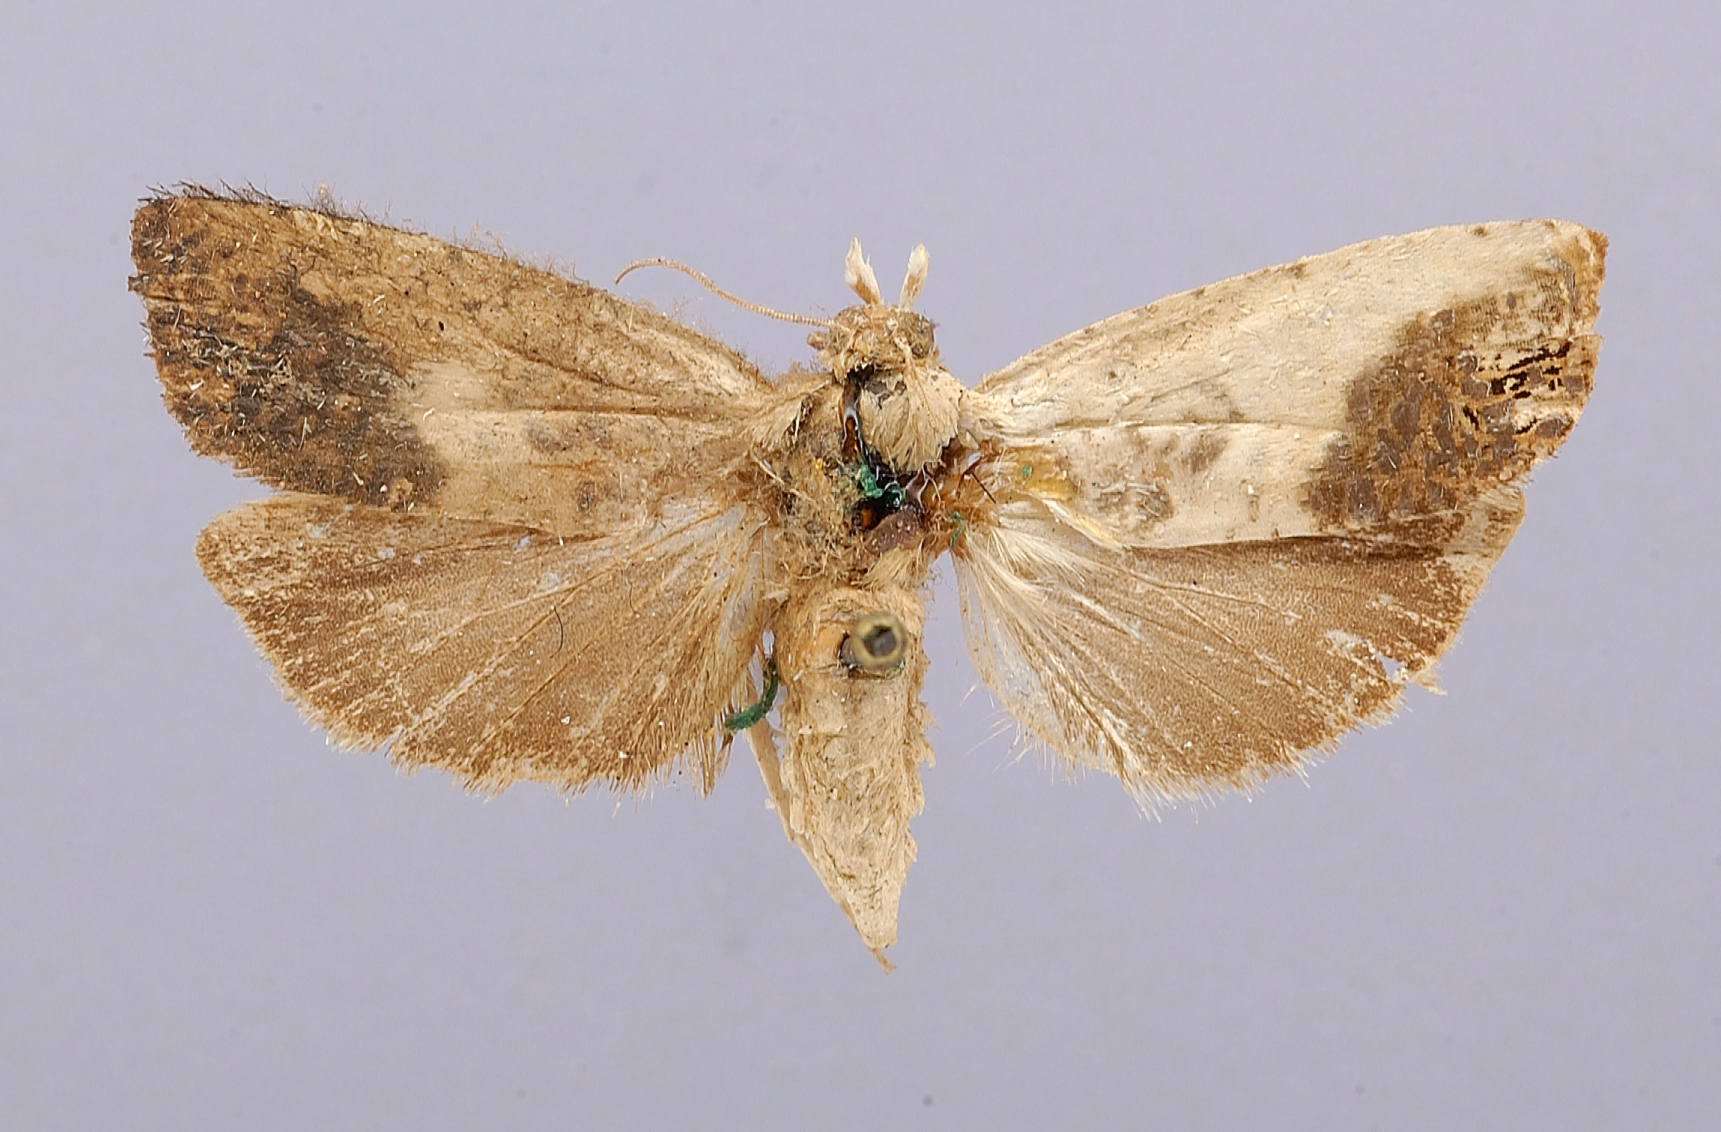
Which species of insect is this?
Paedisca giganteana
